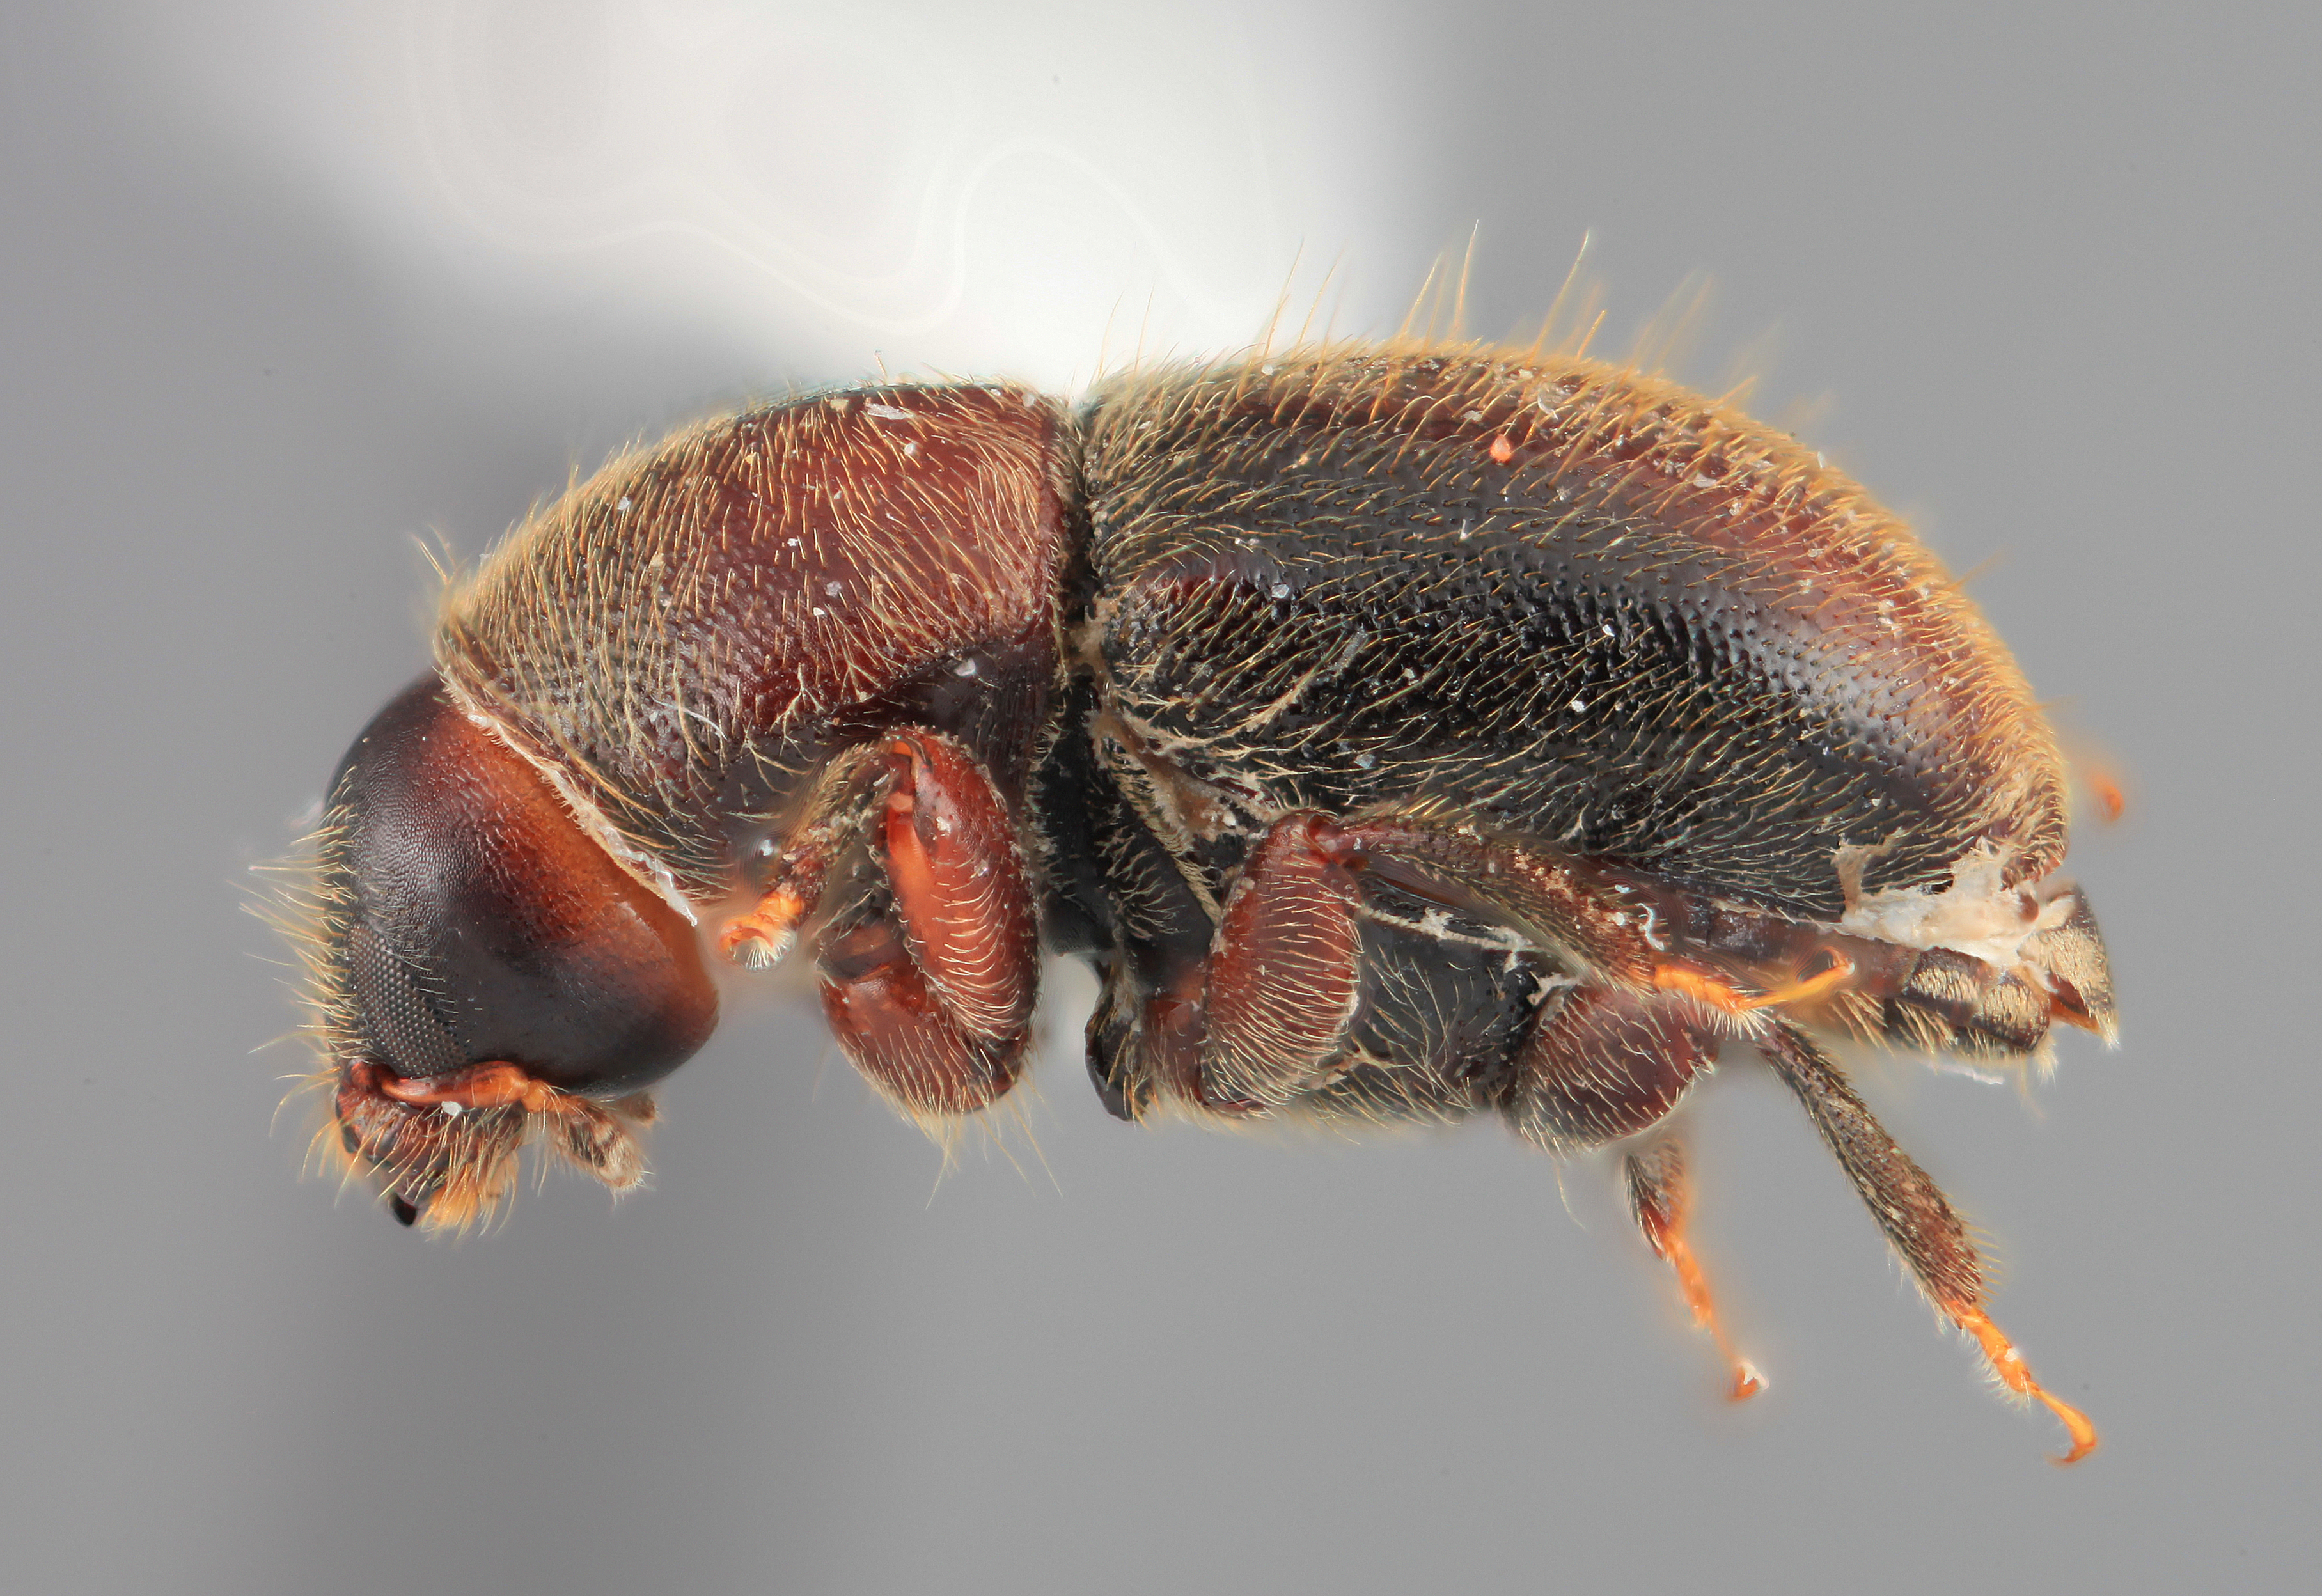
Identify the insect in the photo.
Scolytodes opacus
